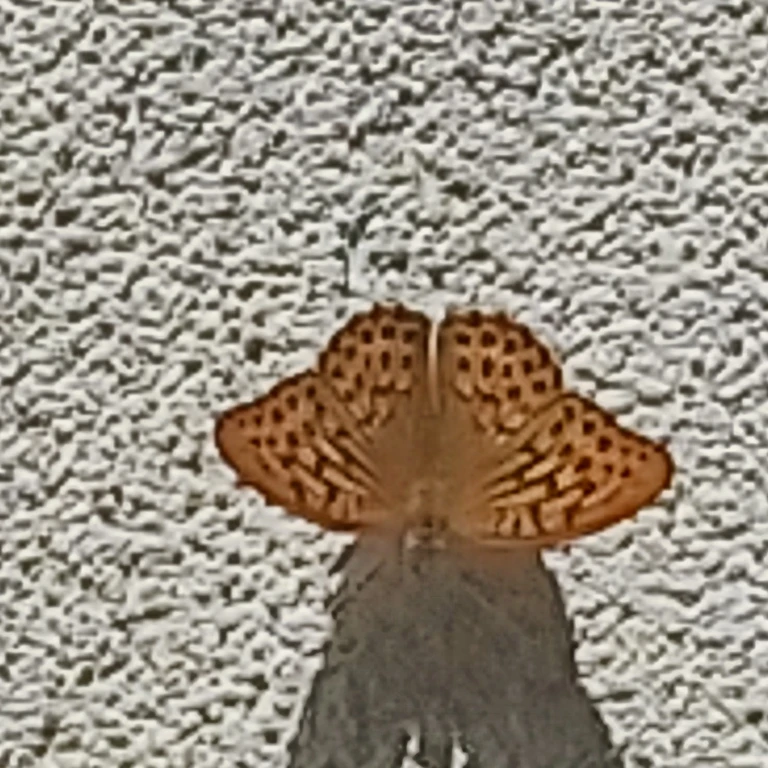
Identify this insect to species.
Argynnis paphia
